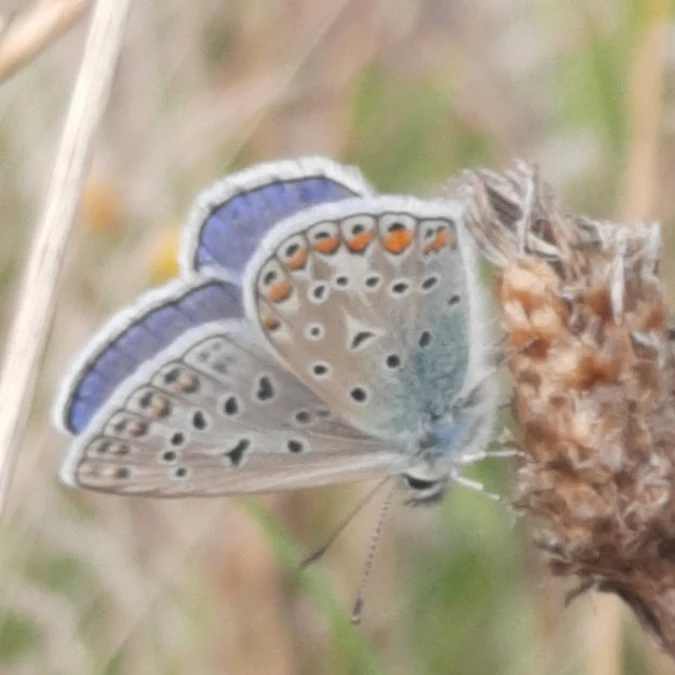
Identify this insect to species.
Polyommatus icarus
